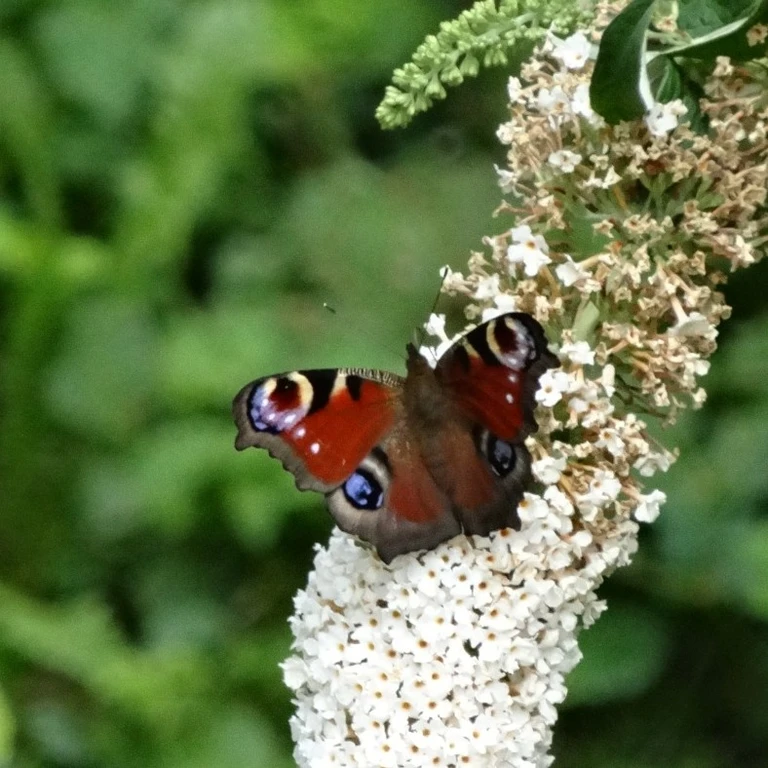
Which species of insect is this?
Aglais io
